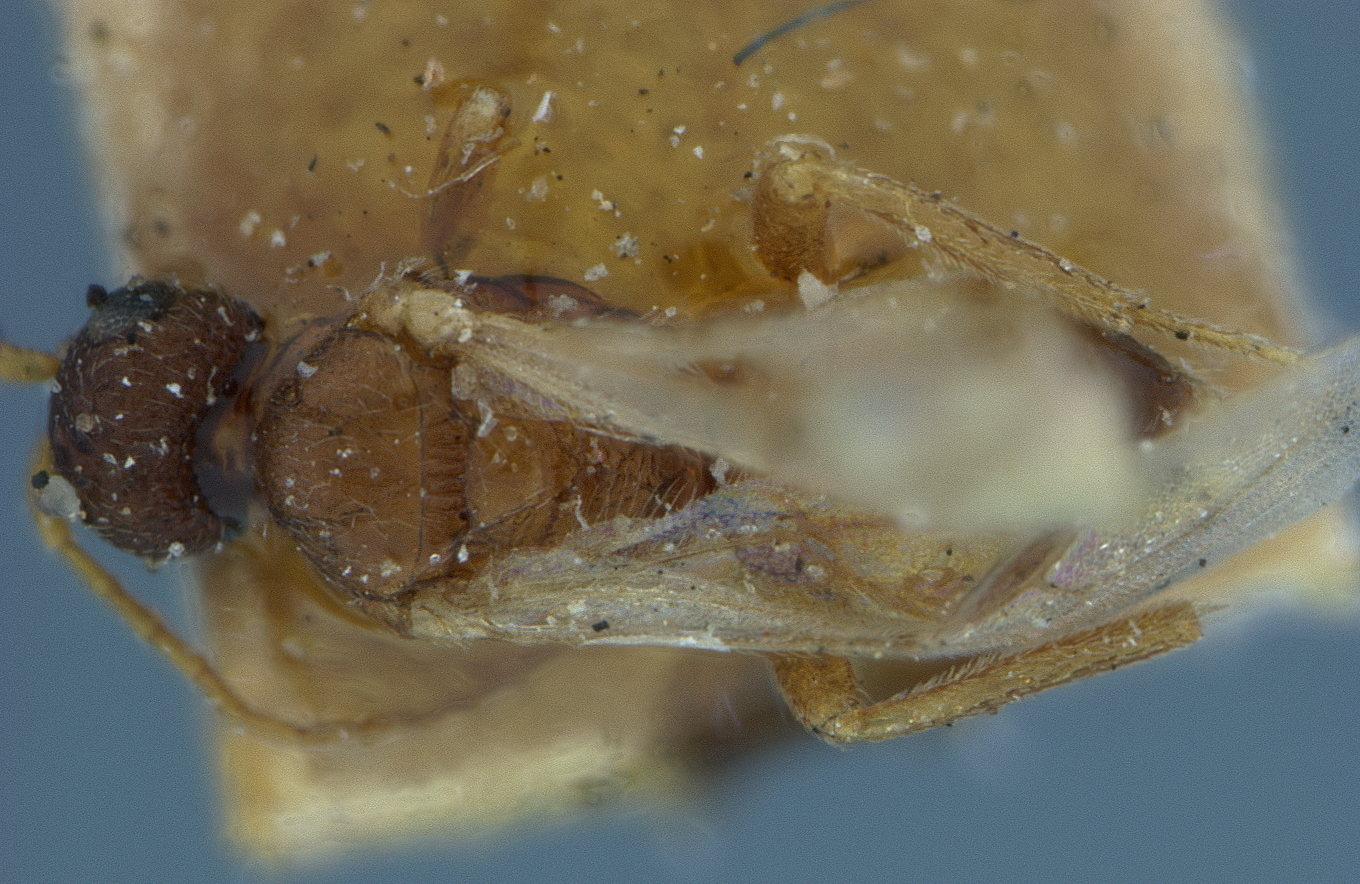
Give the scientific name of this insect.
Chremmylus nigriceps
